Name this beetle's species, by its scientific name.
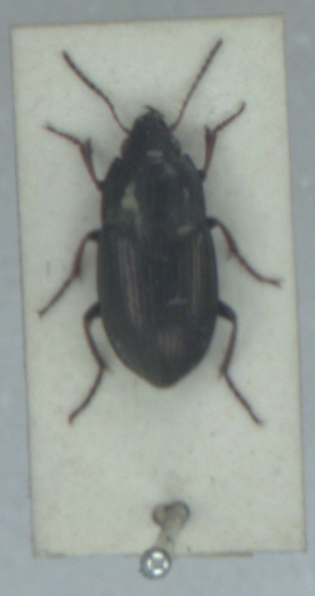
Amara plebeja
